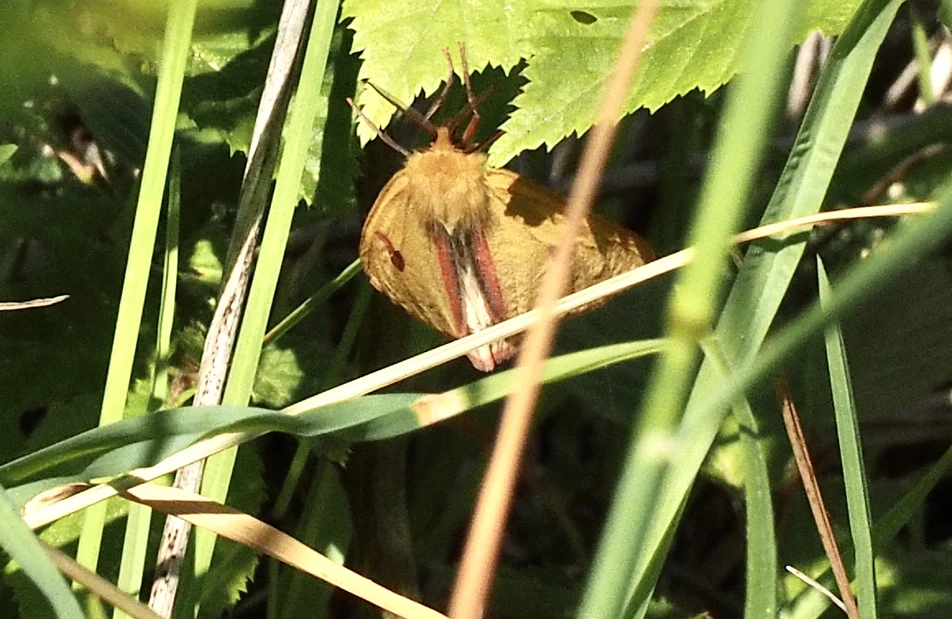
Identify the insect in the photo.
Diacrisia sannio
